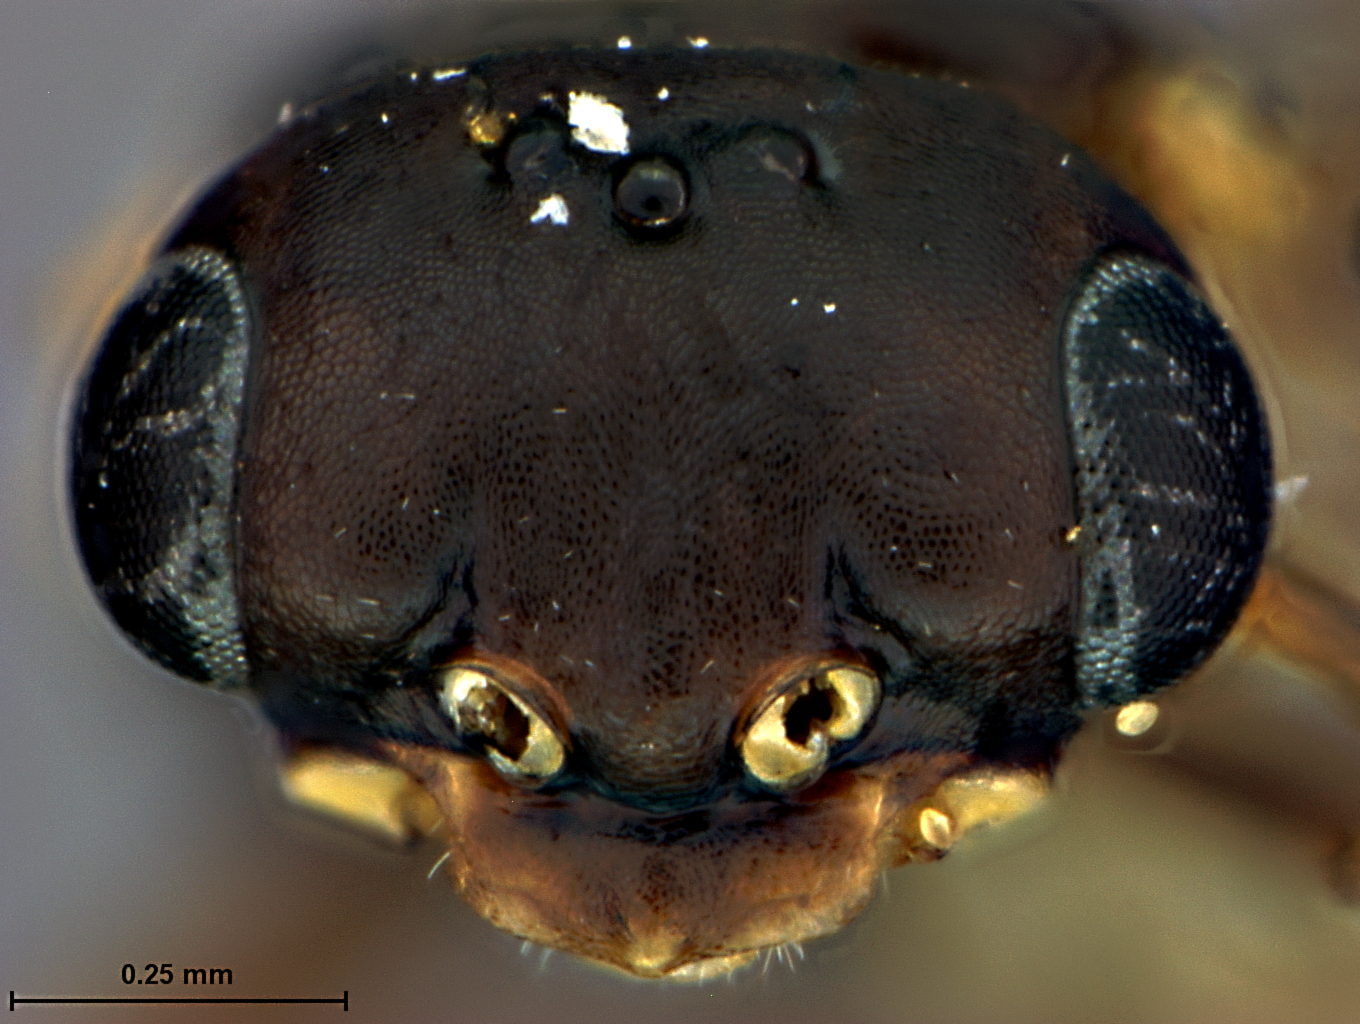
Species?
Xyela negundinis
